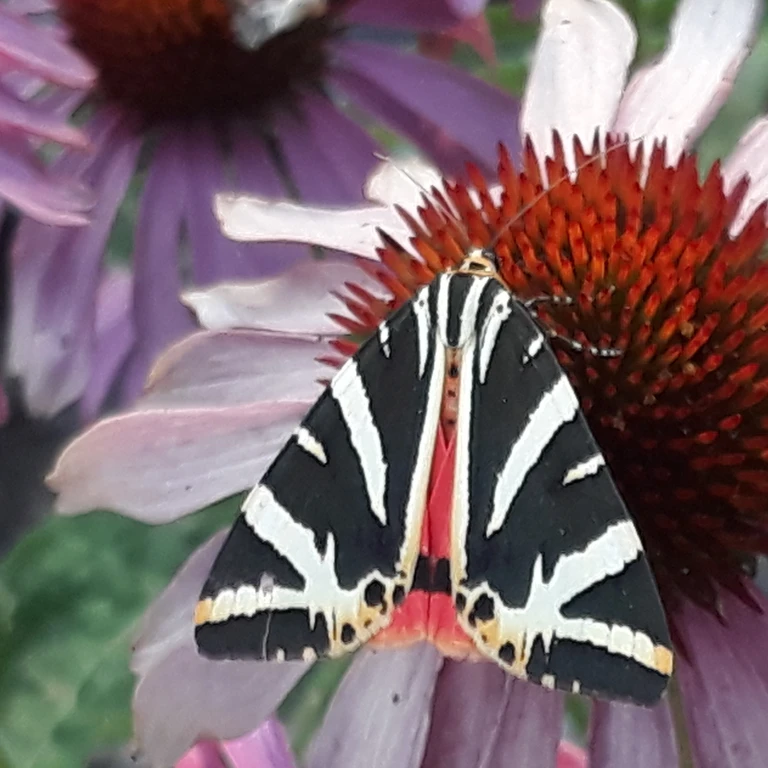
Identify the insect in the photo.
Euplagia quadripunctaria
